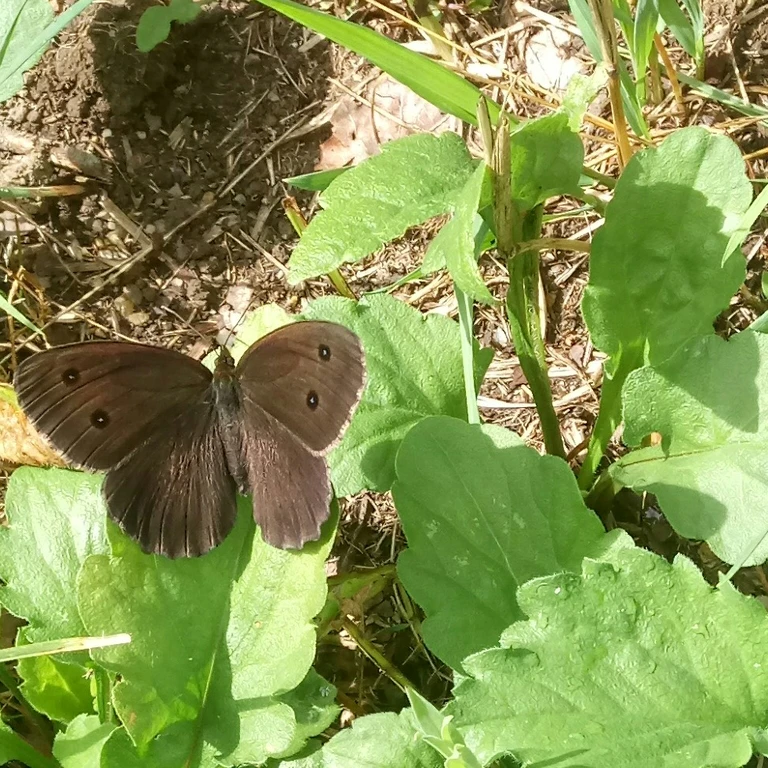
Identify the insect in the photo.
Minois dryas
